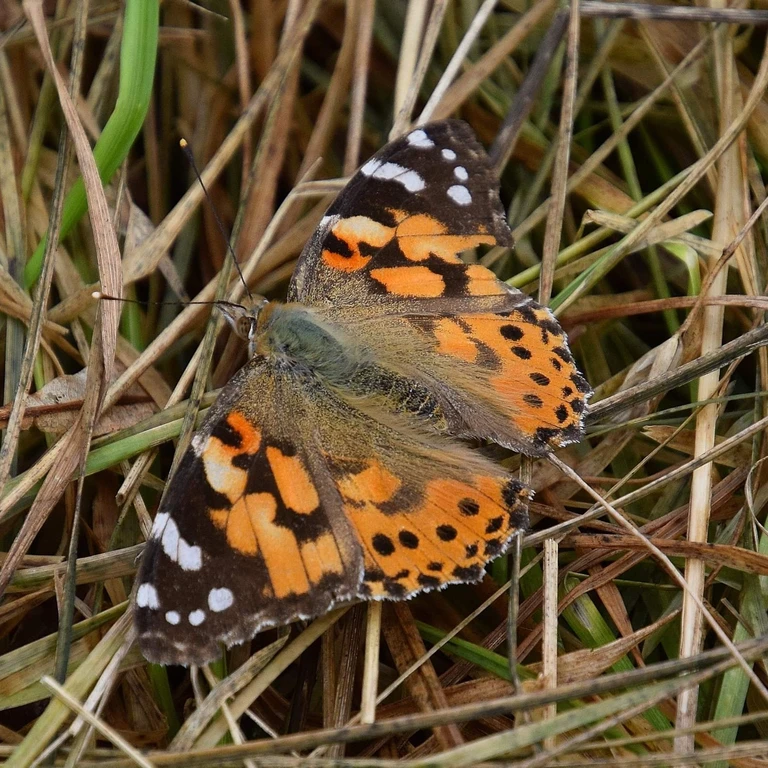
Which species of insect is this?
Vanessa cardui
